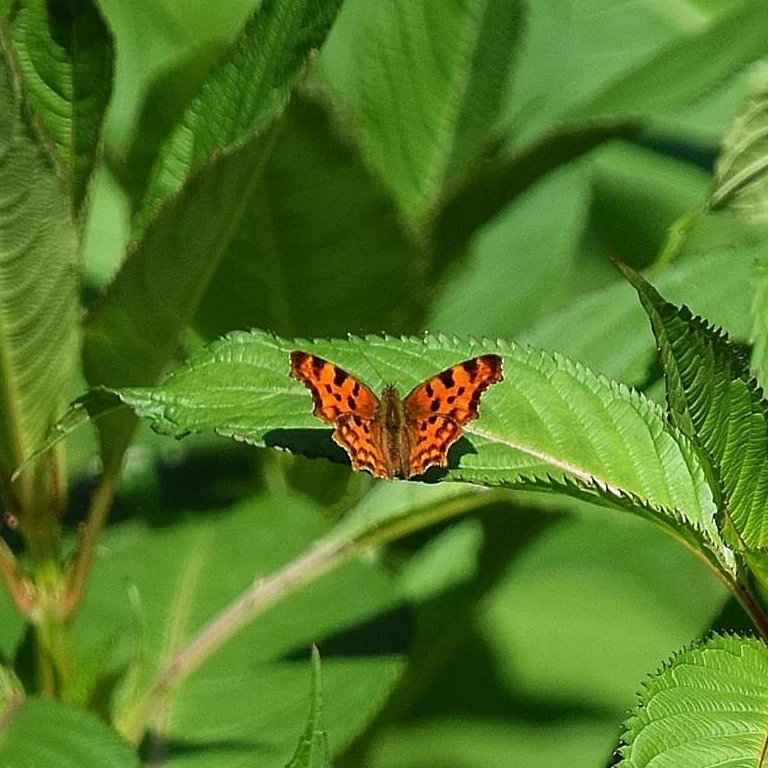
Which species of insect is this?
Polygonia c-album
